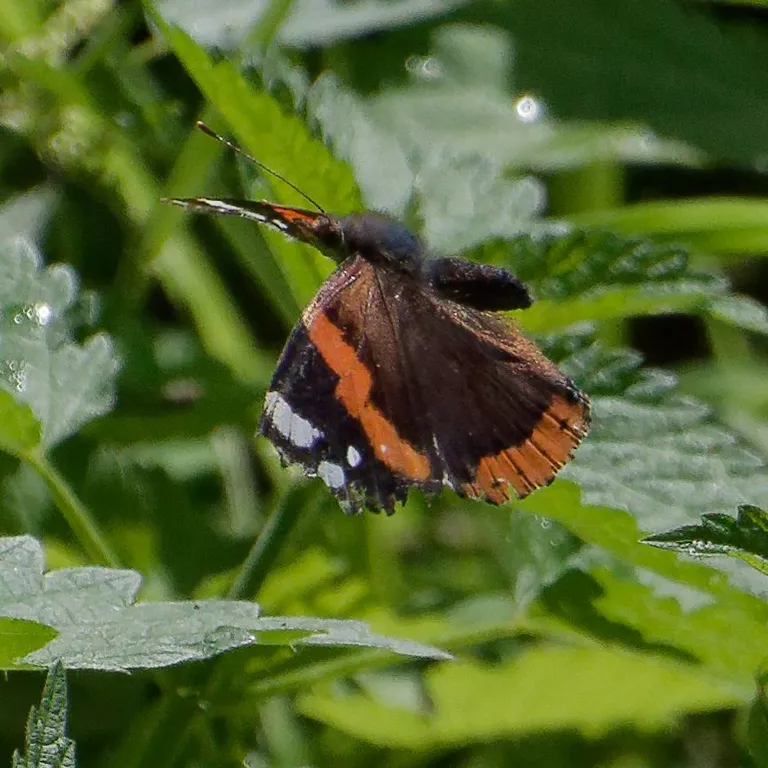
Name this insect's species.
Vanessa atalanta
